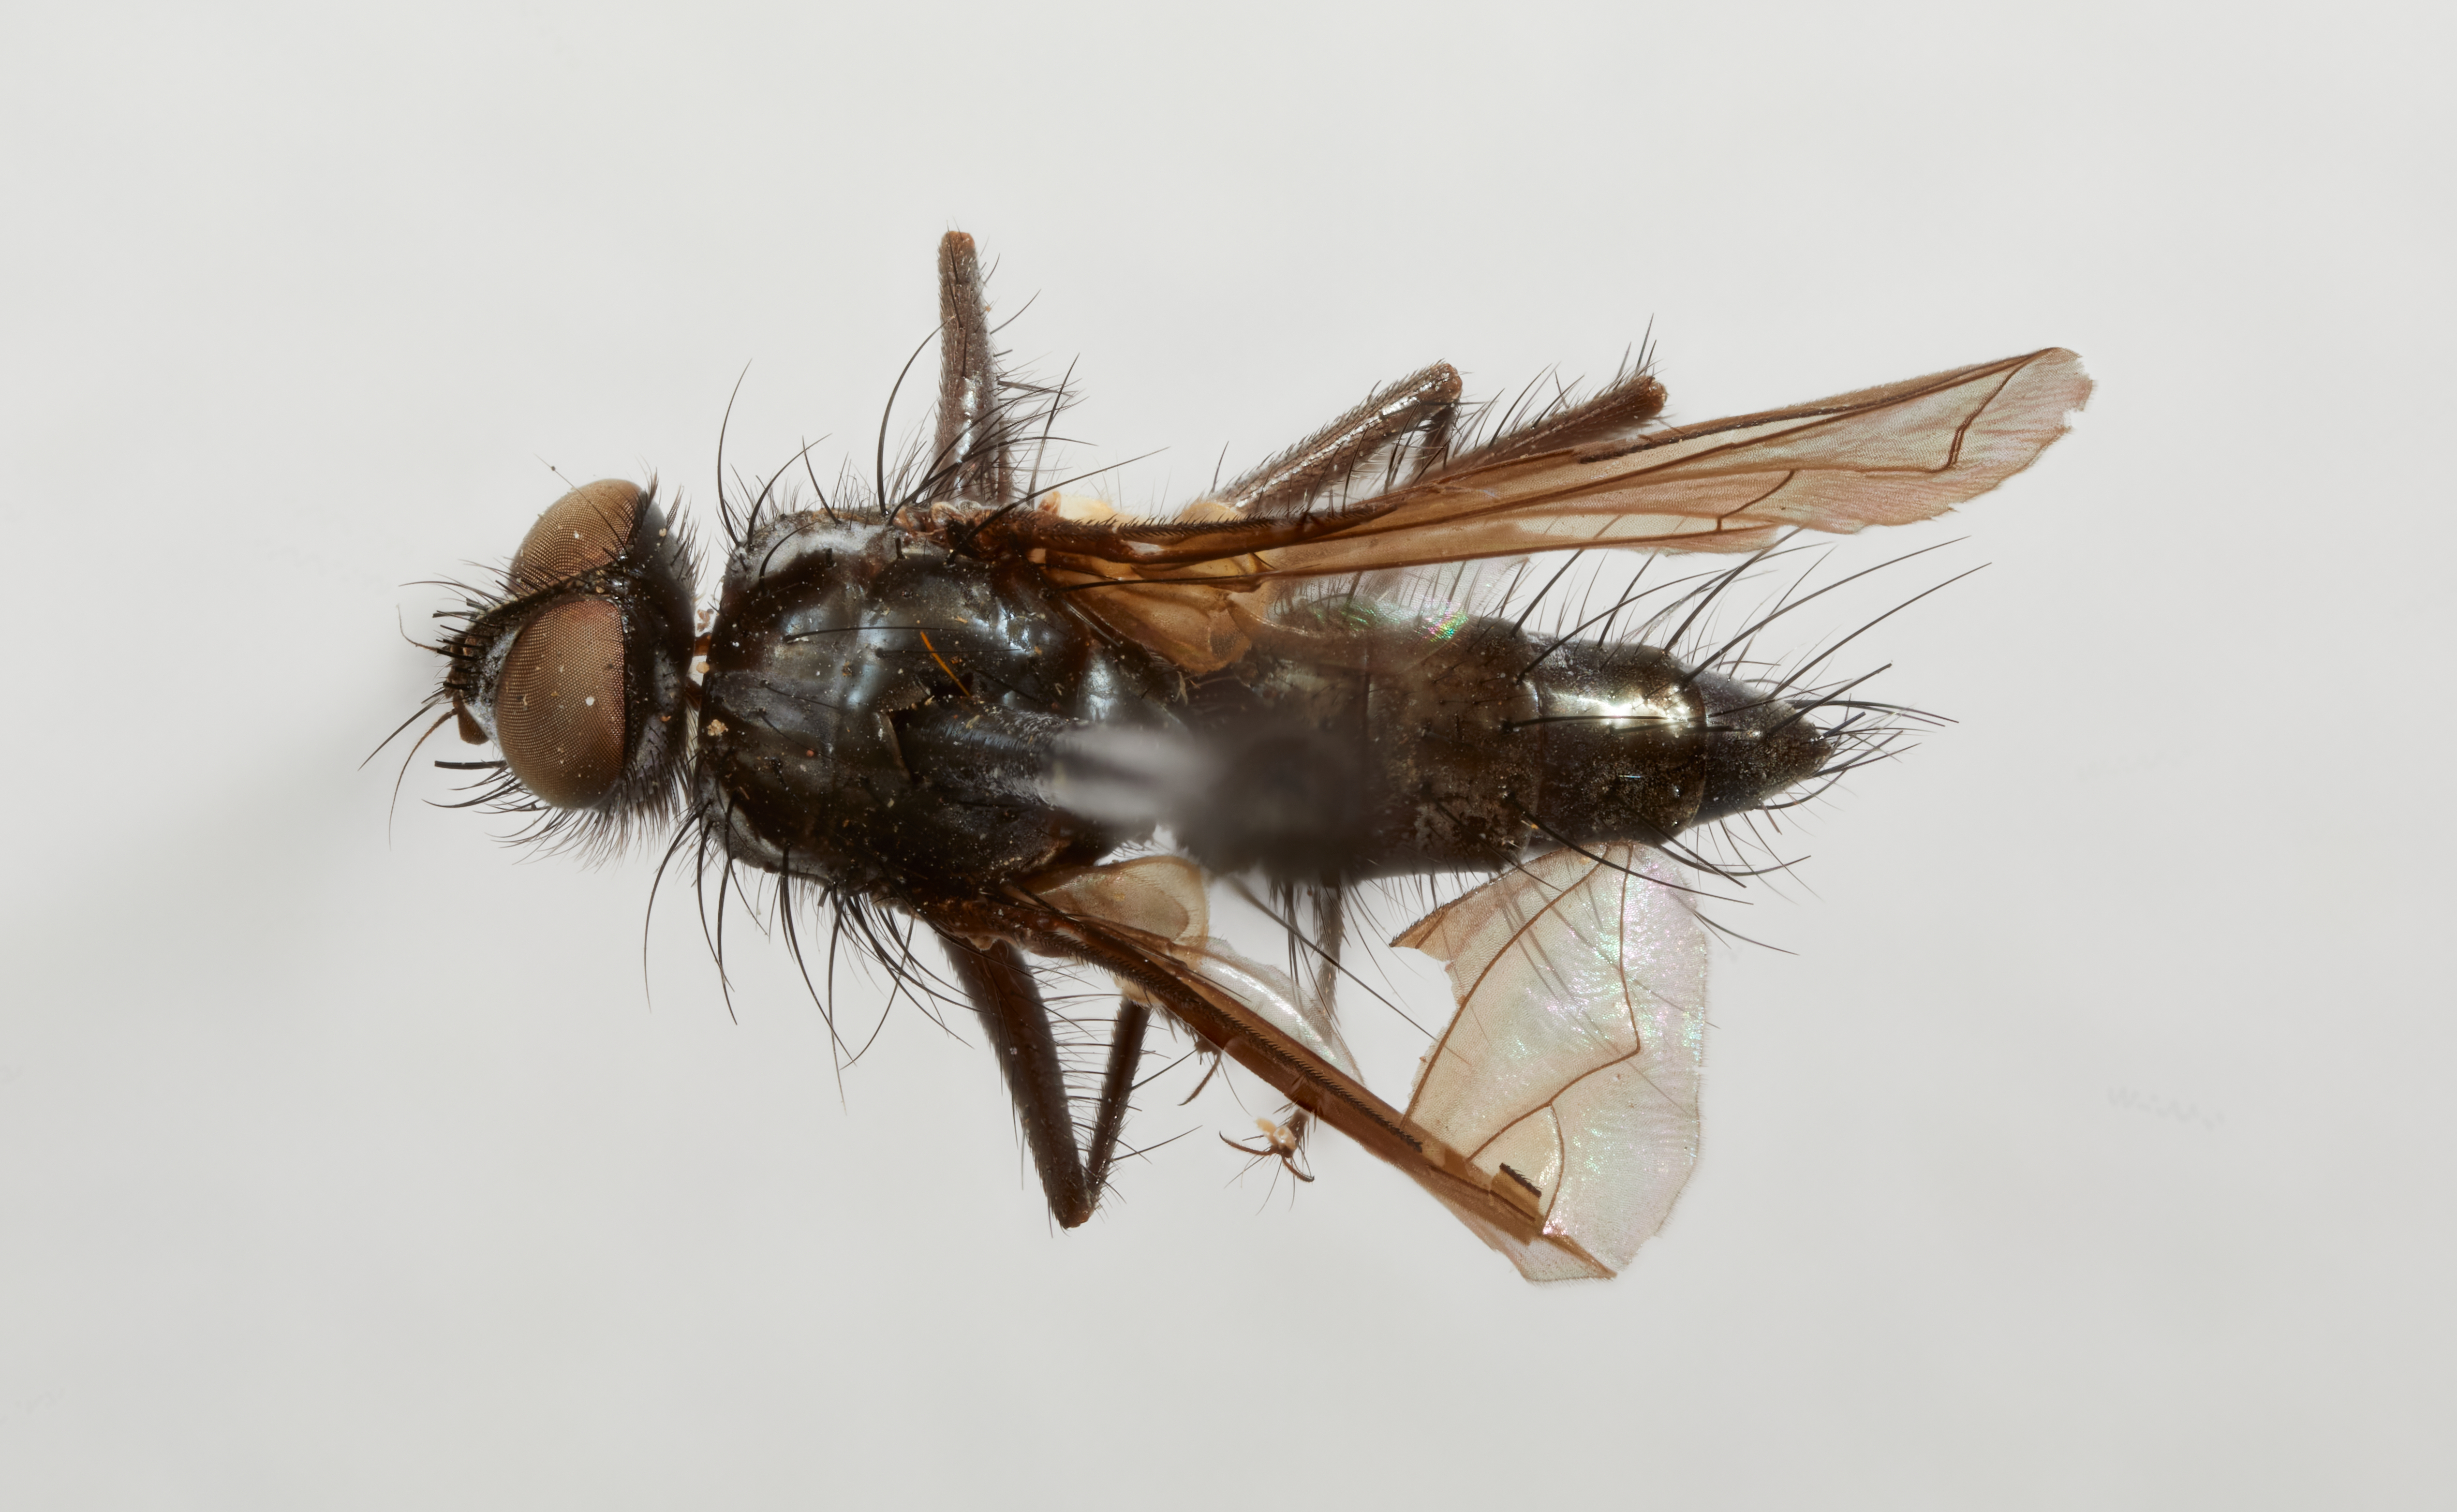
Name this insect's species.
Leptomacquartia planifrons
